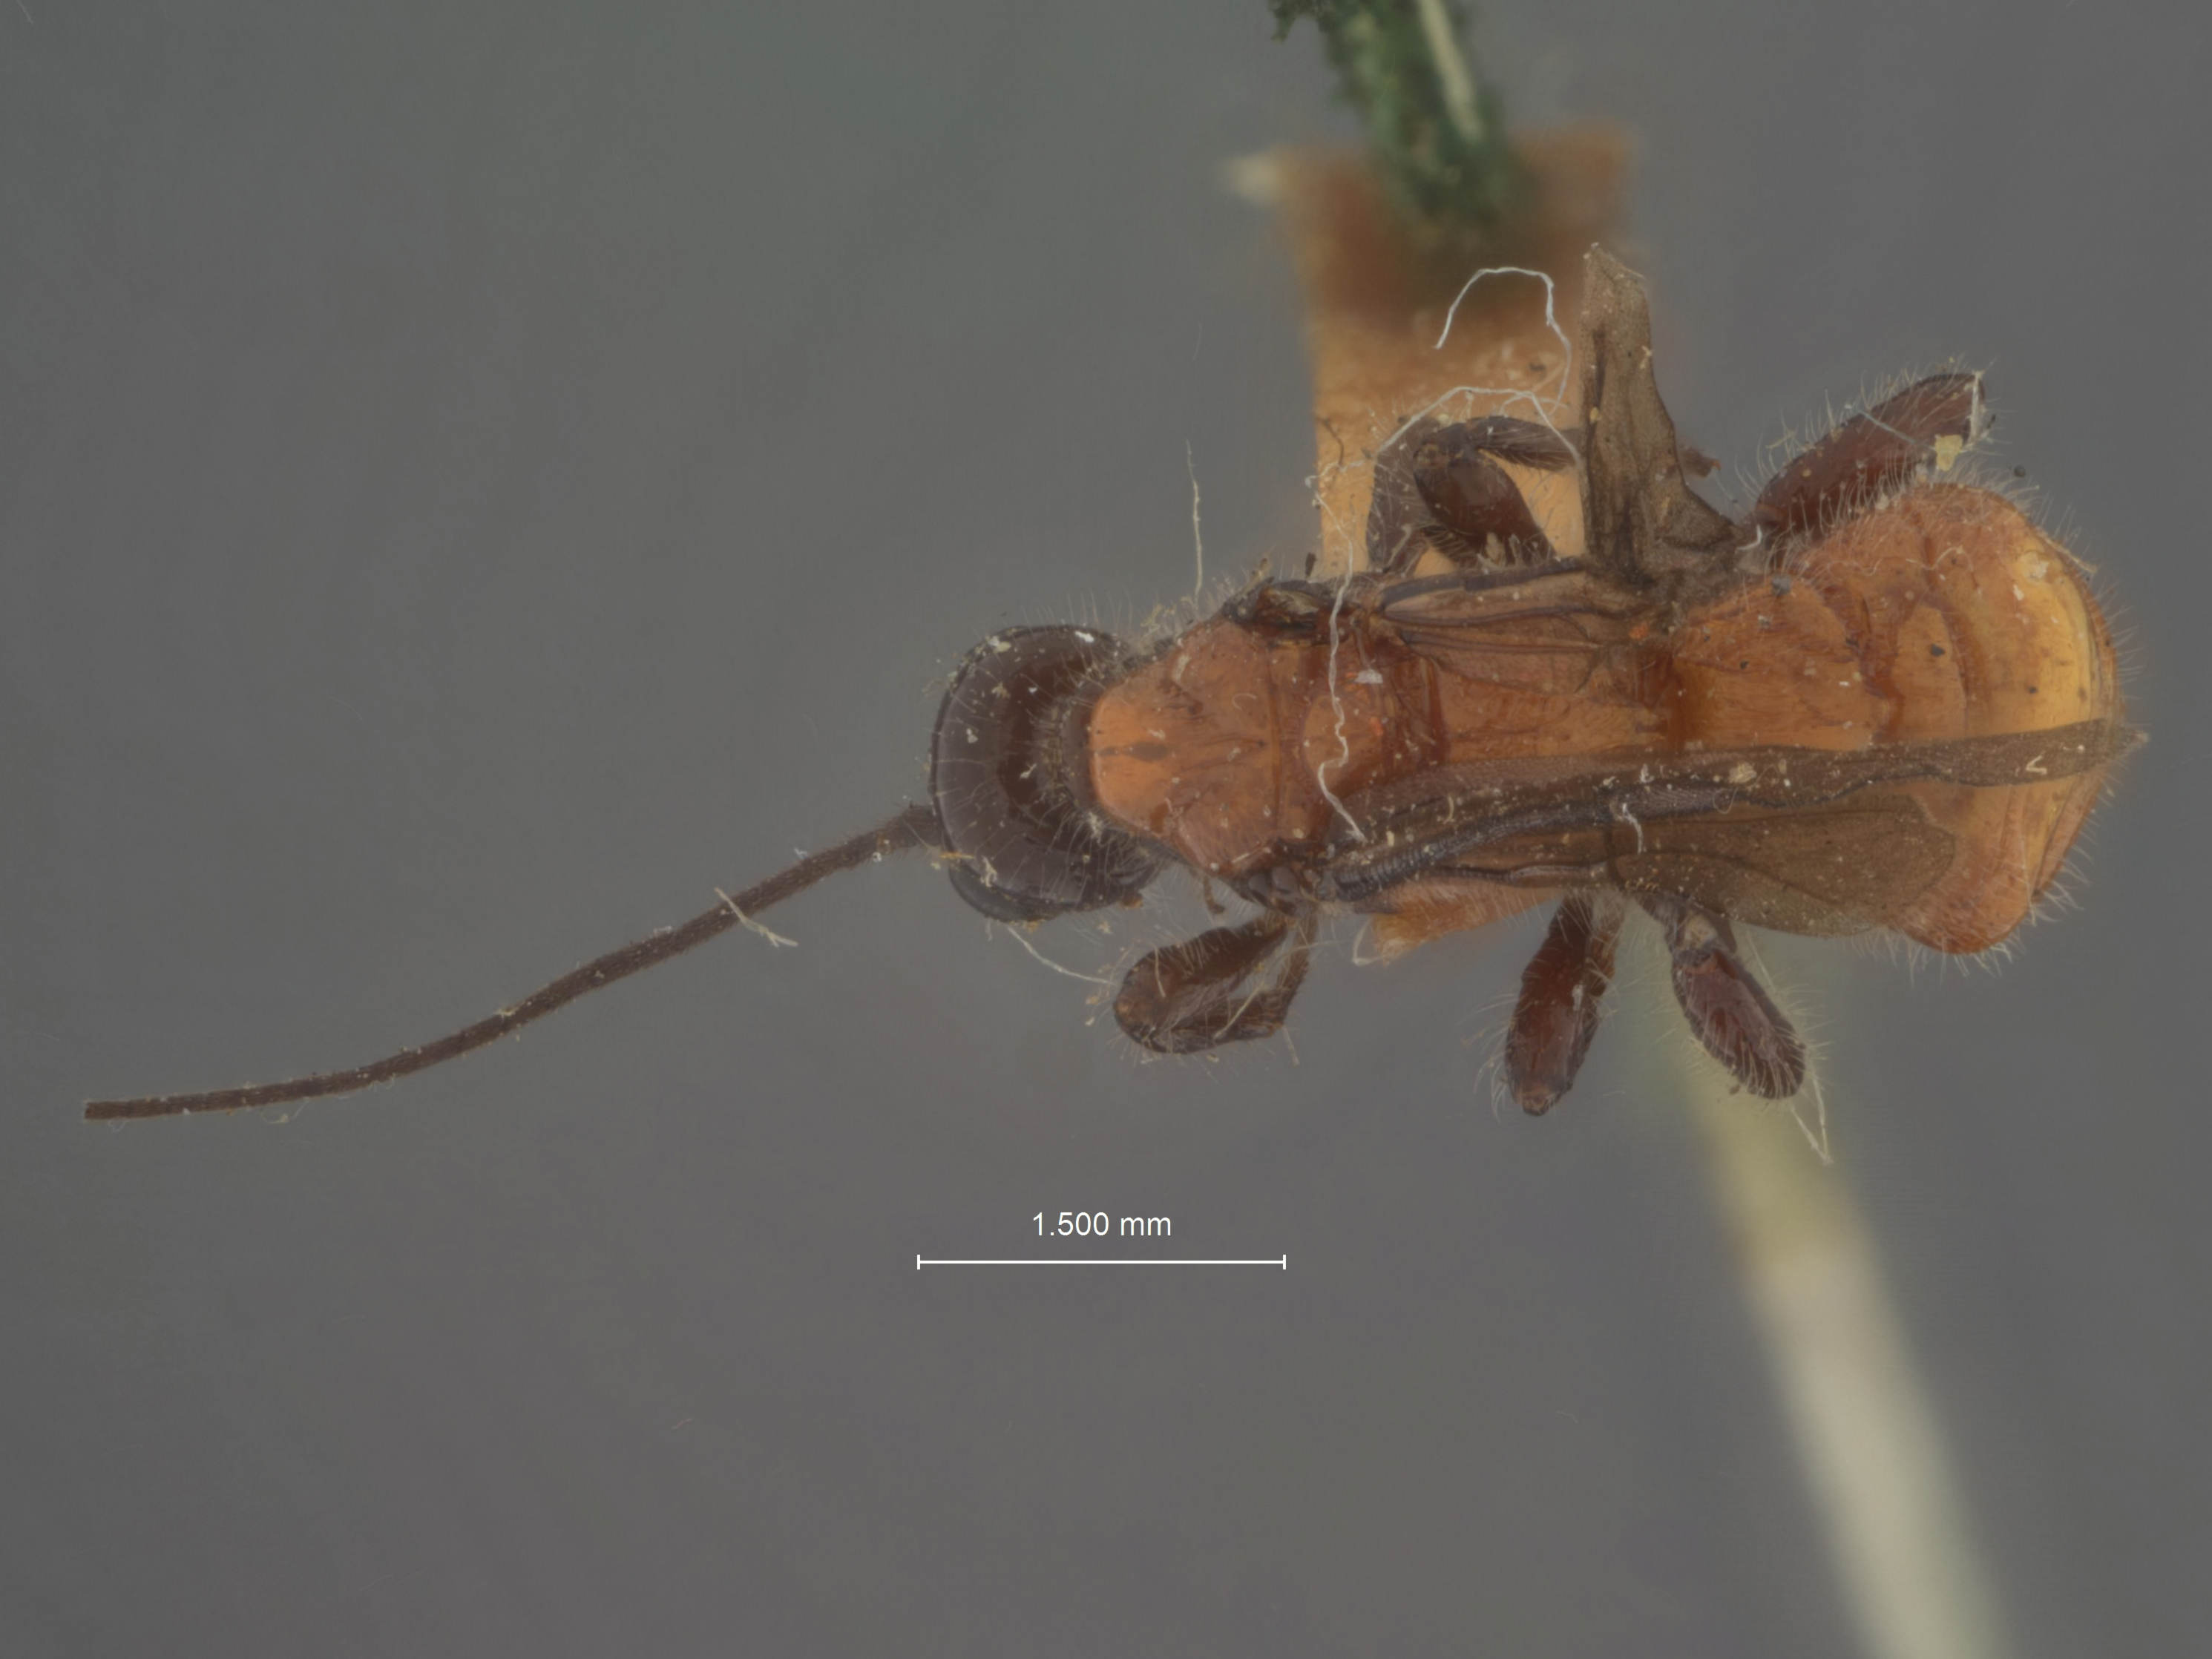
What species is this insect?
Odontobracon californicus
